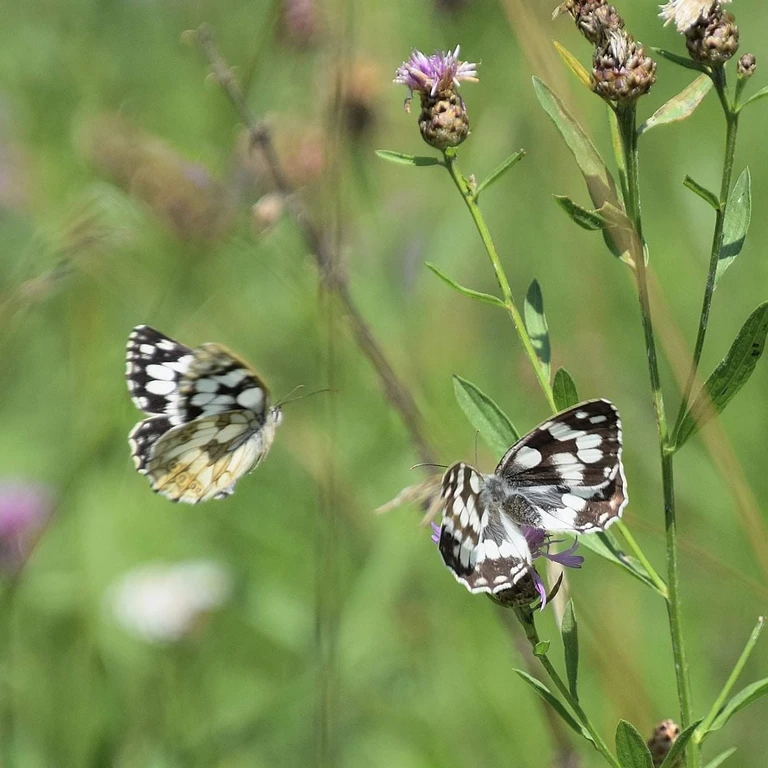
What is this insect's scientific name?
Melanargia galathea
